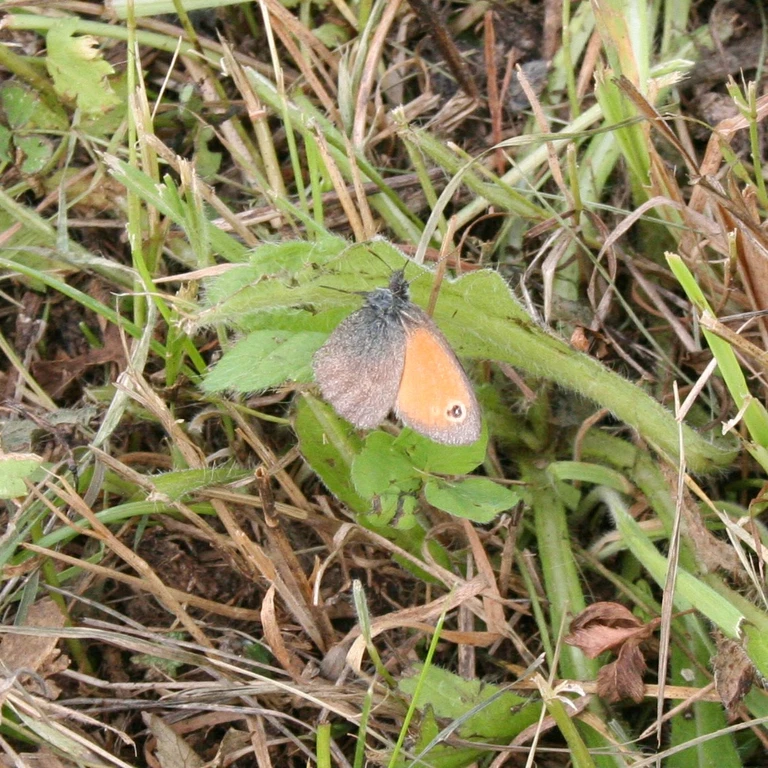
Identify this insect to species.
Coenonympha pamphilus
